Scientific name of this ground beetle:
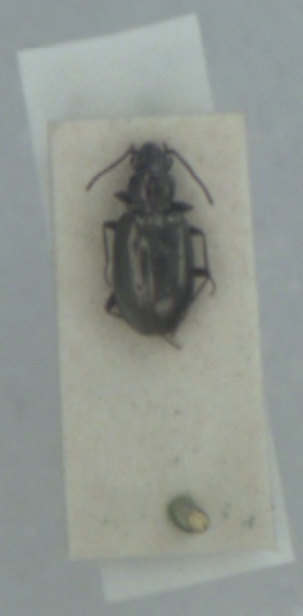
Bembidion bipunctatum
